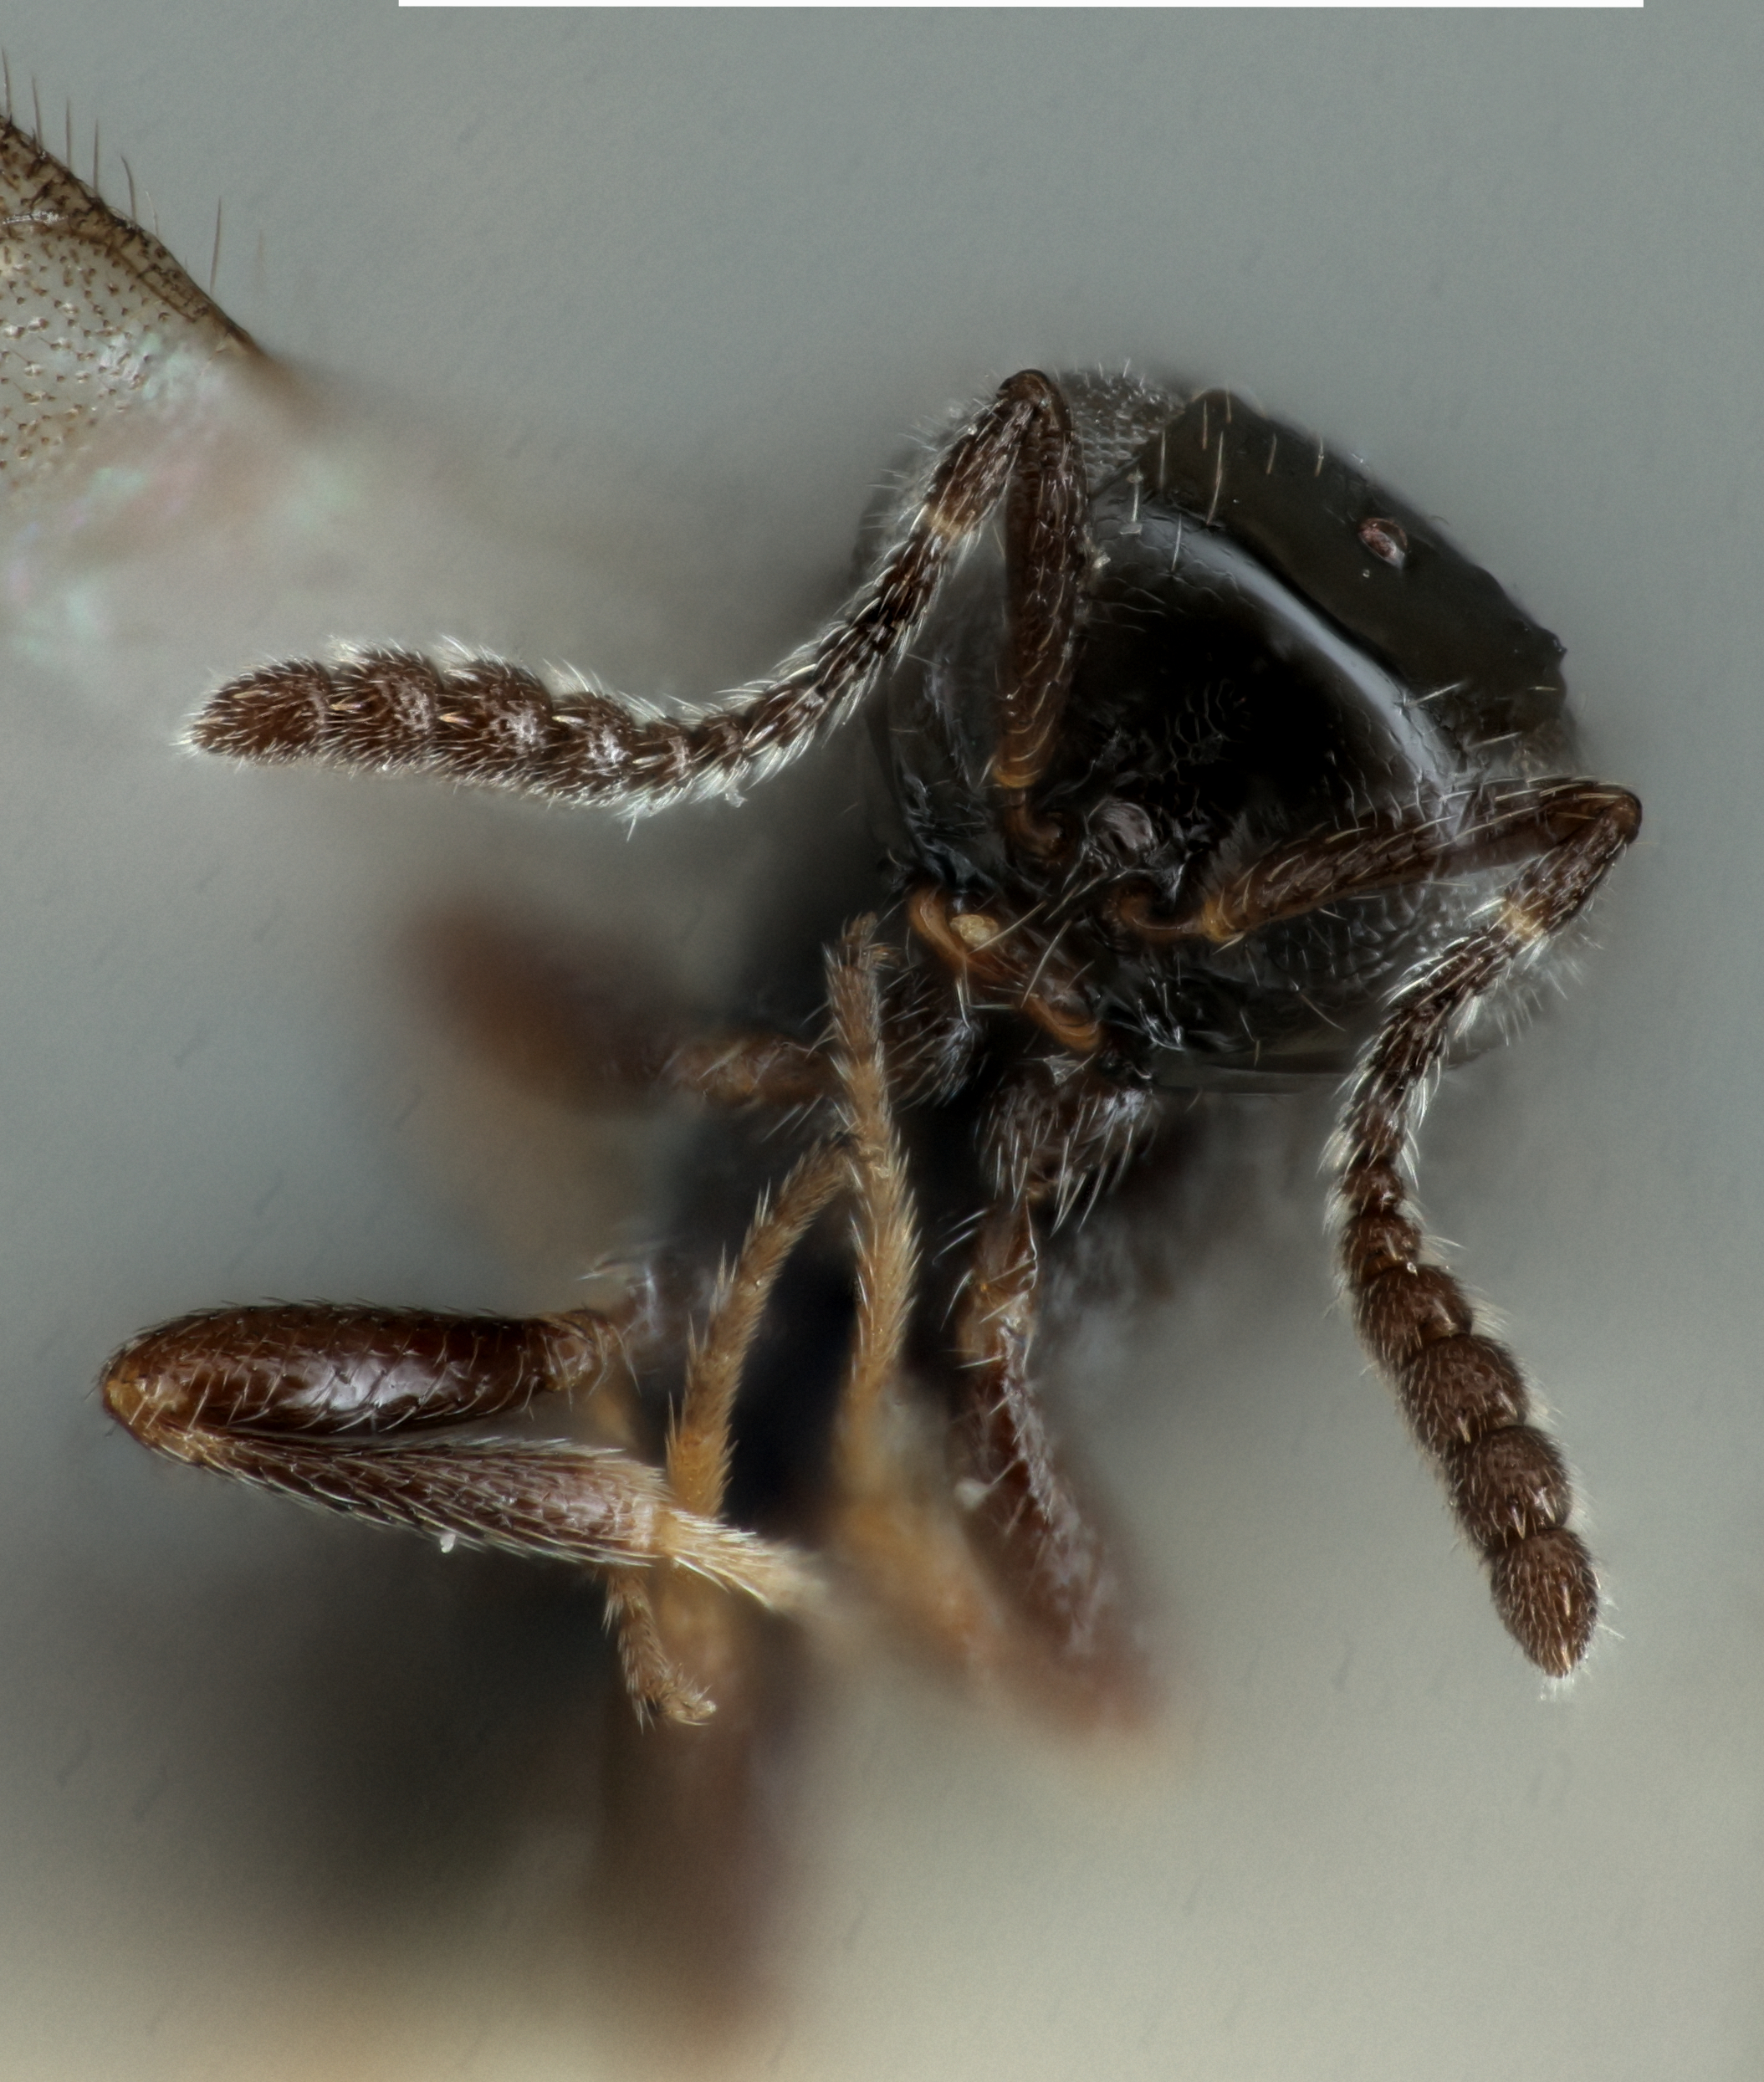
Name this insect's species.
Telenomus droozi
